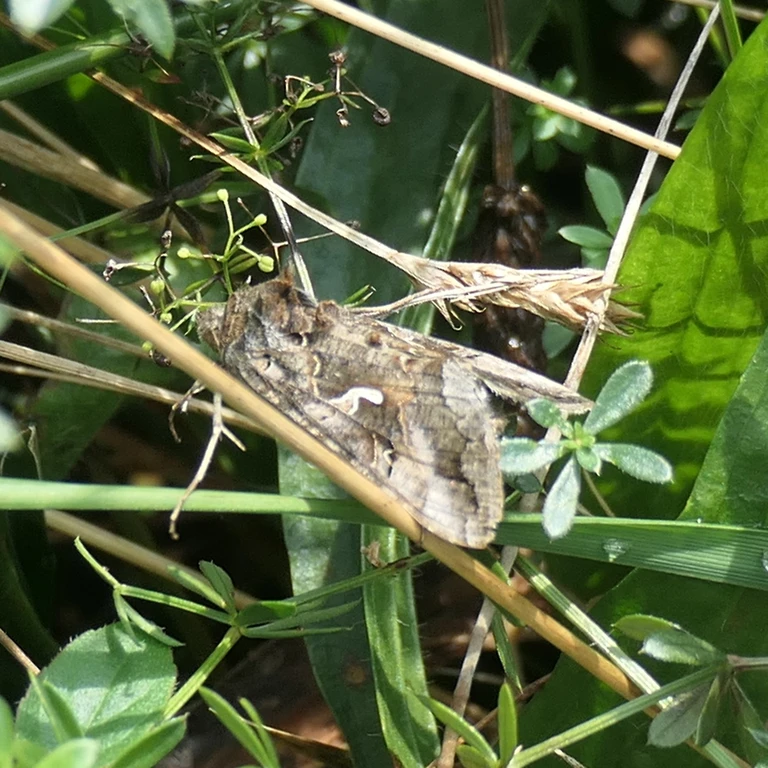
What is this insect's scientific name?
Autographa gamma
